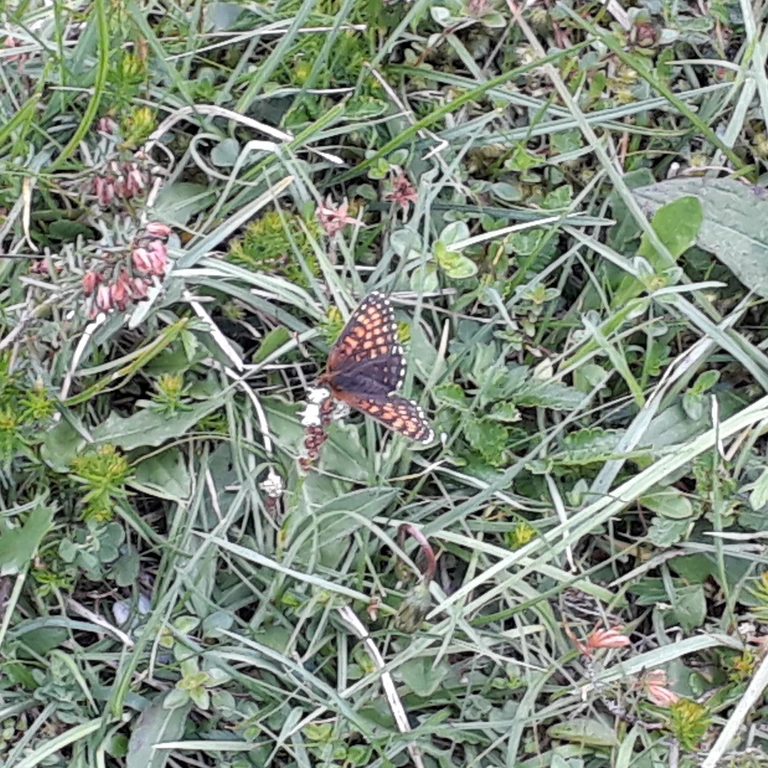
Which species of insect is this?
Melitaea diamina
